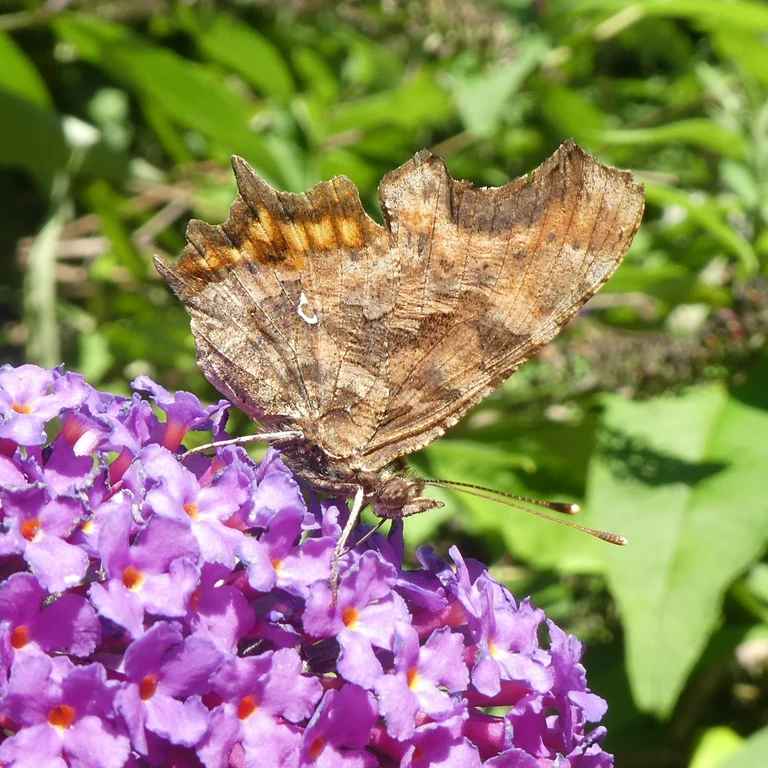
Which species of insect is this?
Polygonia c-album
